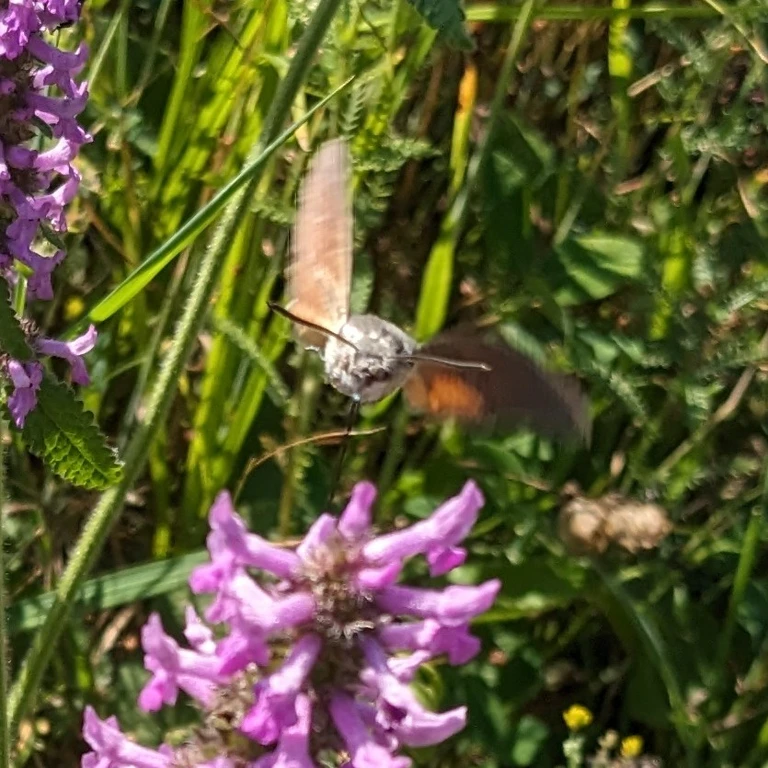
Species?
Macroglossum stellatarum
